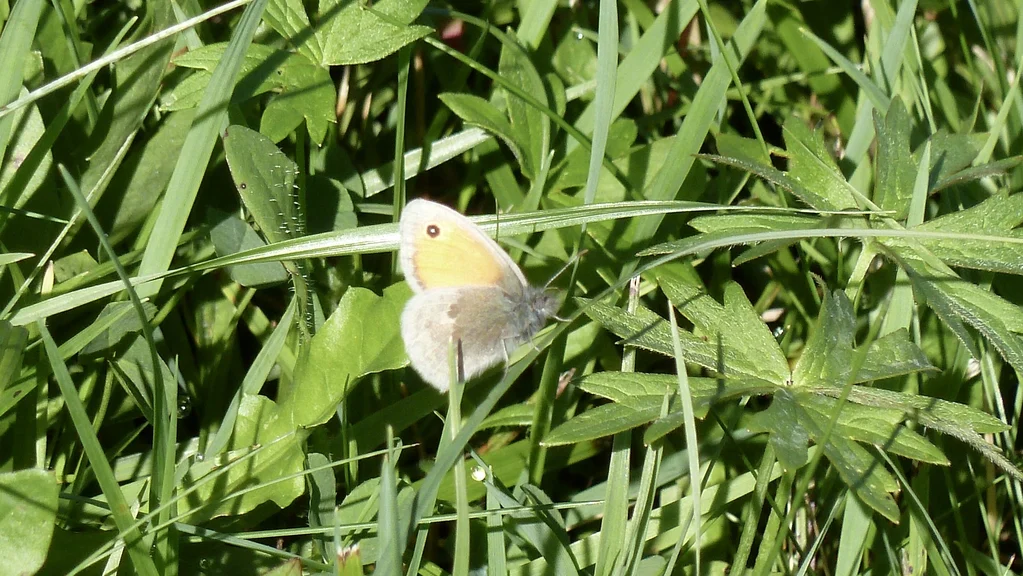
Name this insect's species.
Coenonympha pamphilus
